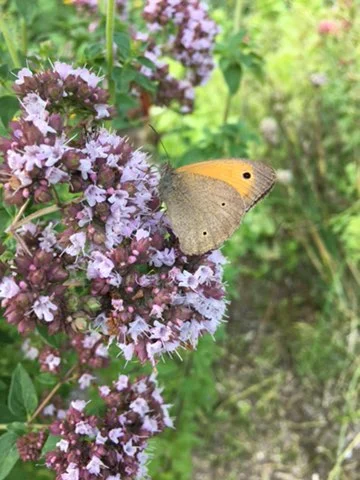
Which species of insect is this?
Maniola jurtina
